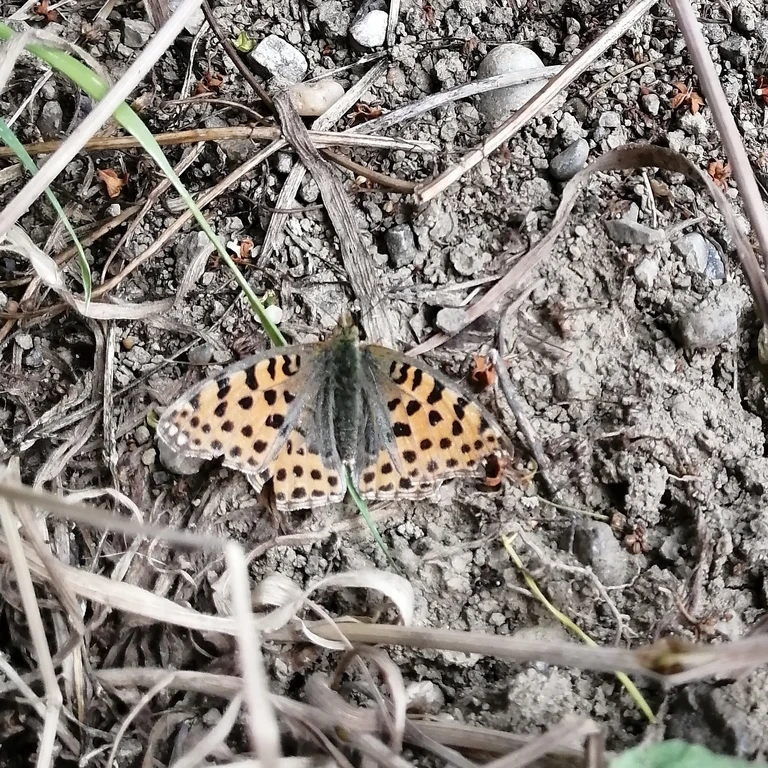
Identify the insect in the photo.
Issoria lathonia
